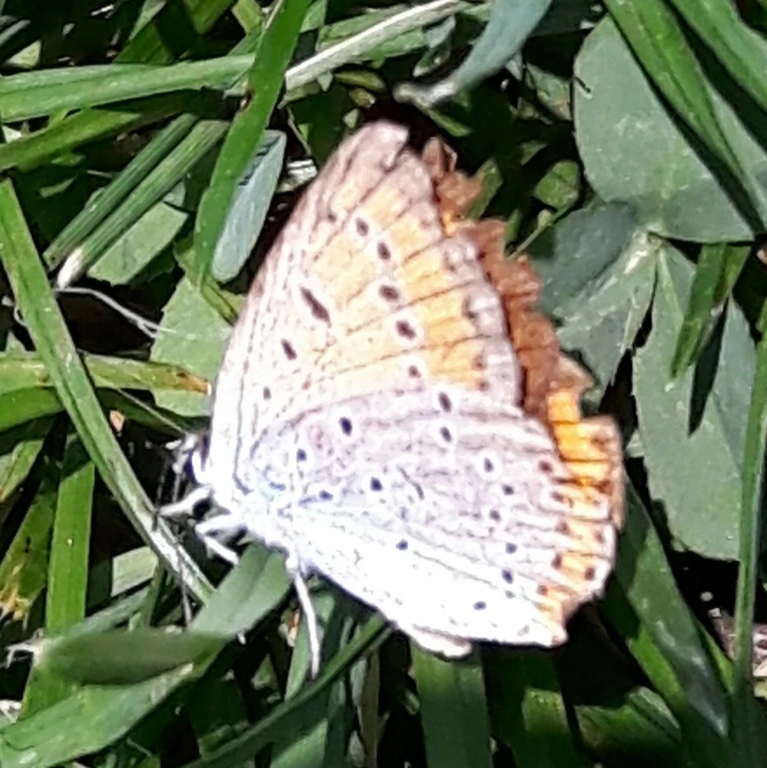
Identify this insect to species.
Lycaena dispar
